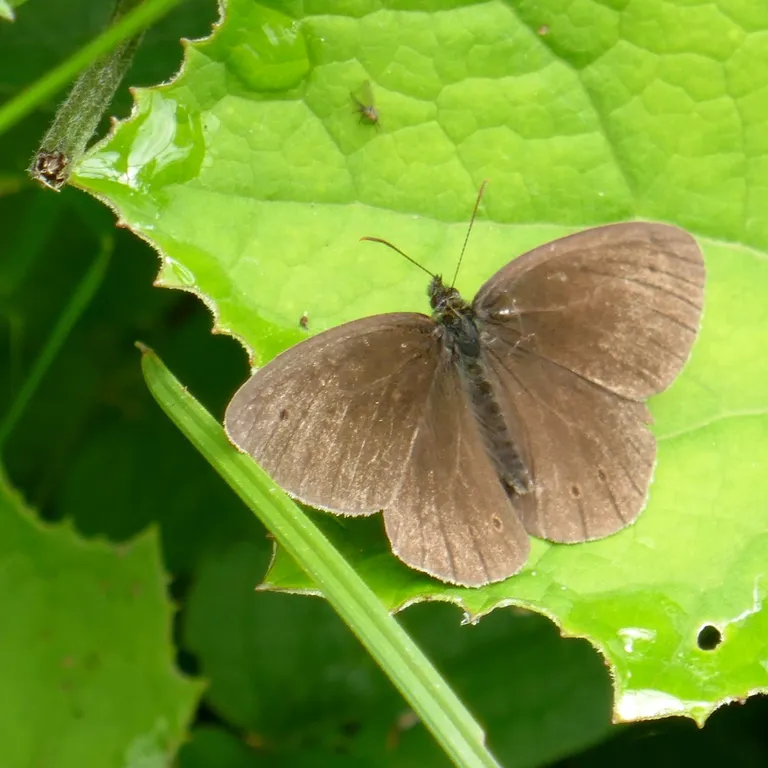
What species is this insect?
Aphantopus hyperantus
